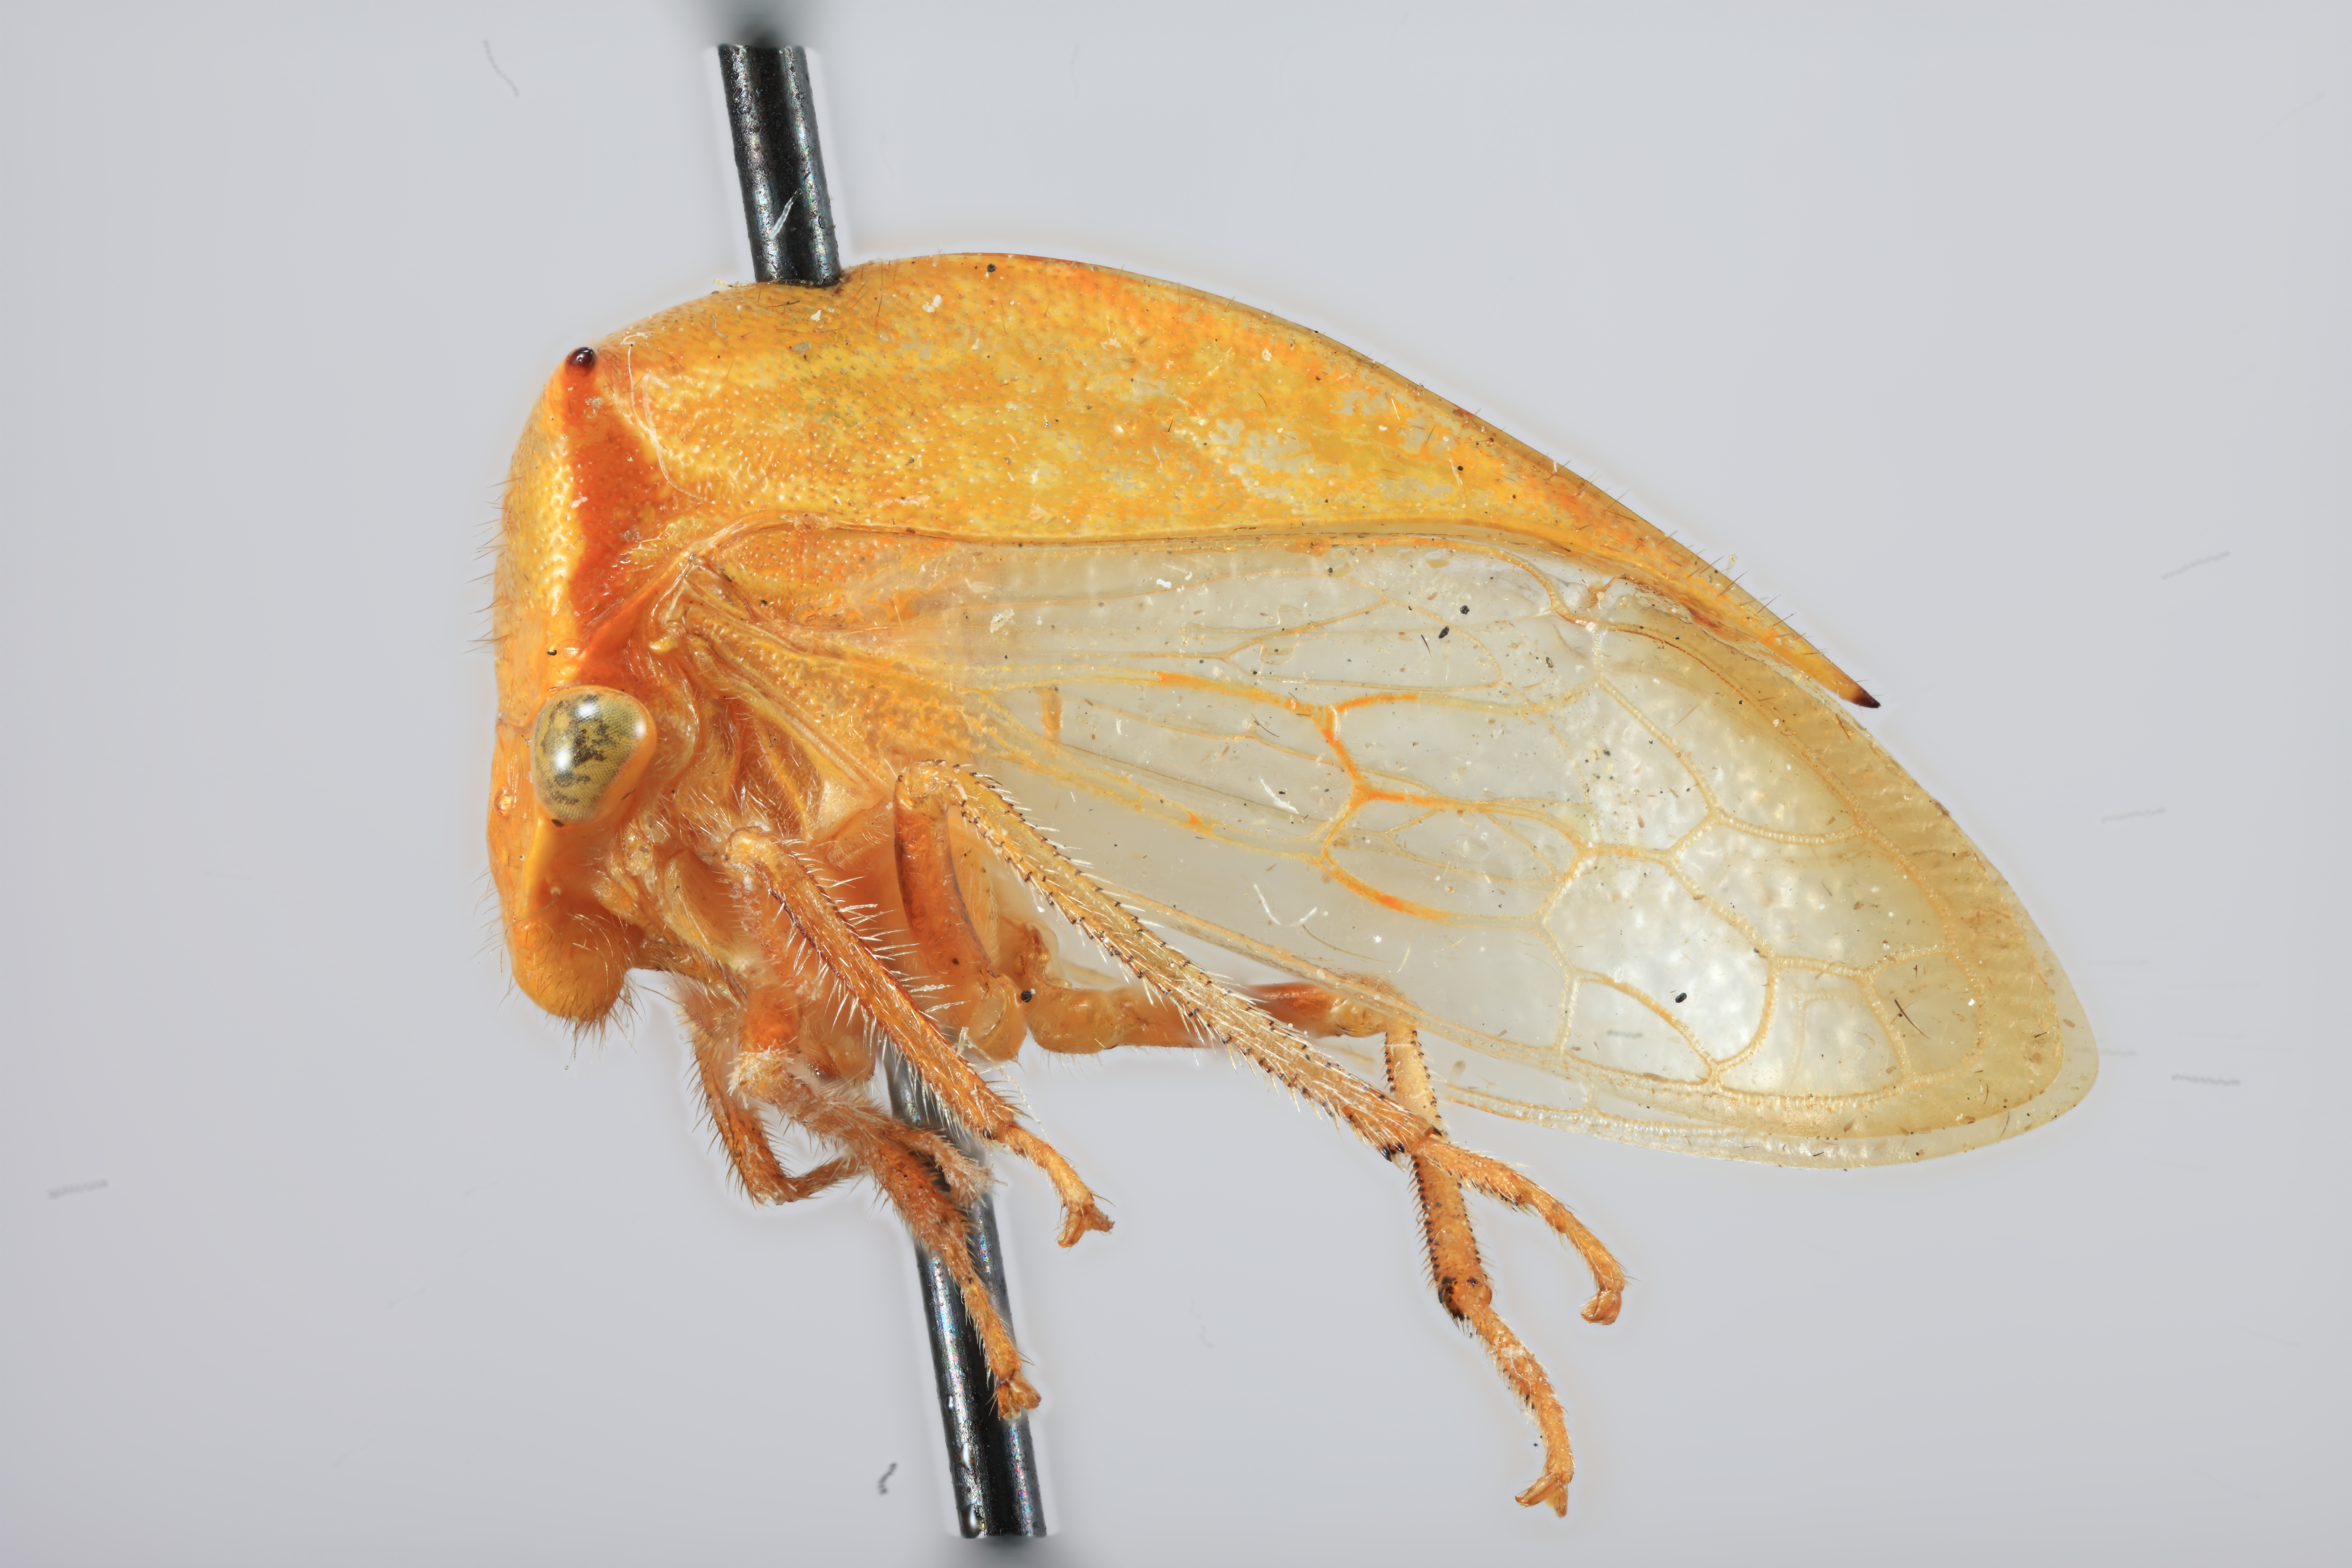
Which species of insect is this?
Stictocephala brevitylus
